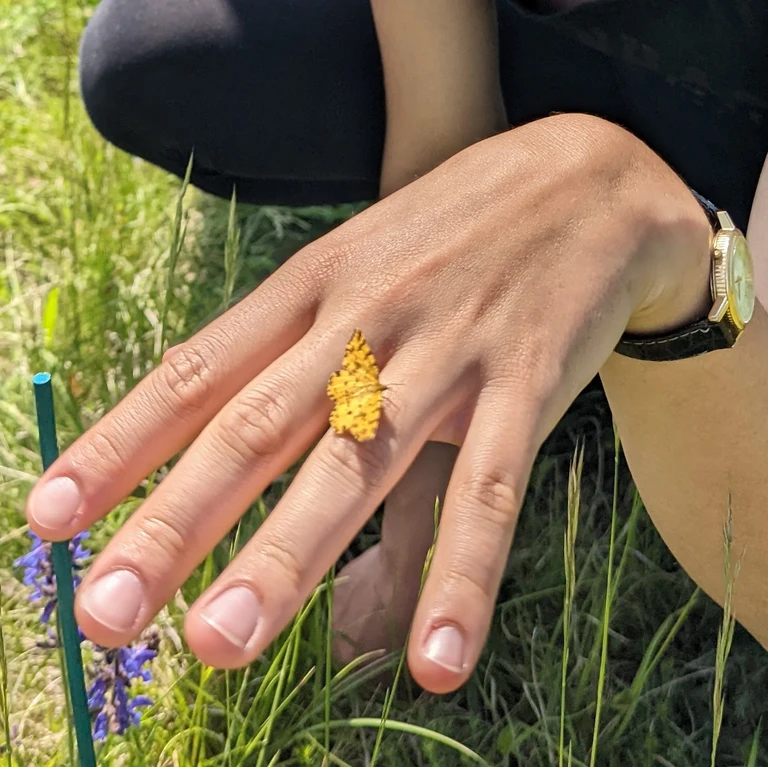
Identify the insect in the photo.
Pseudopanthera macularia
